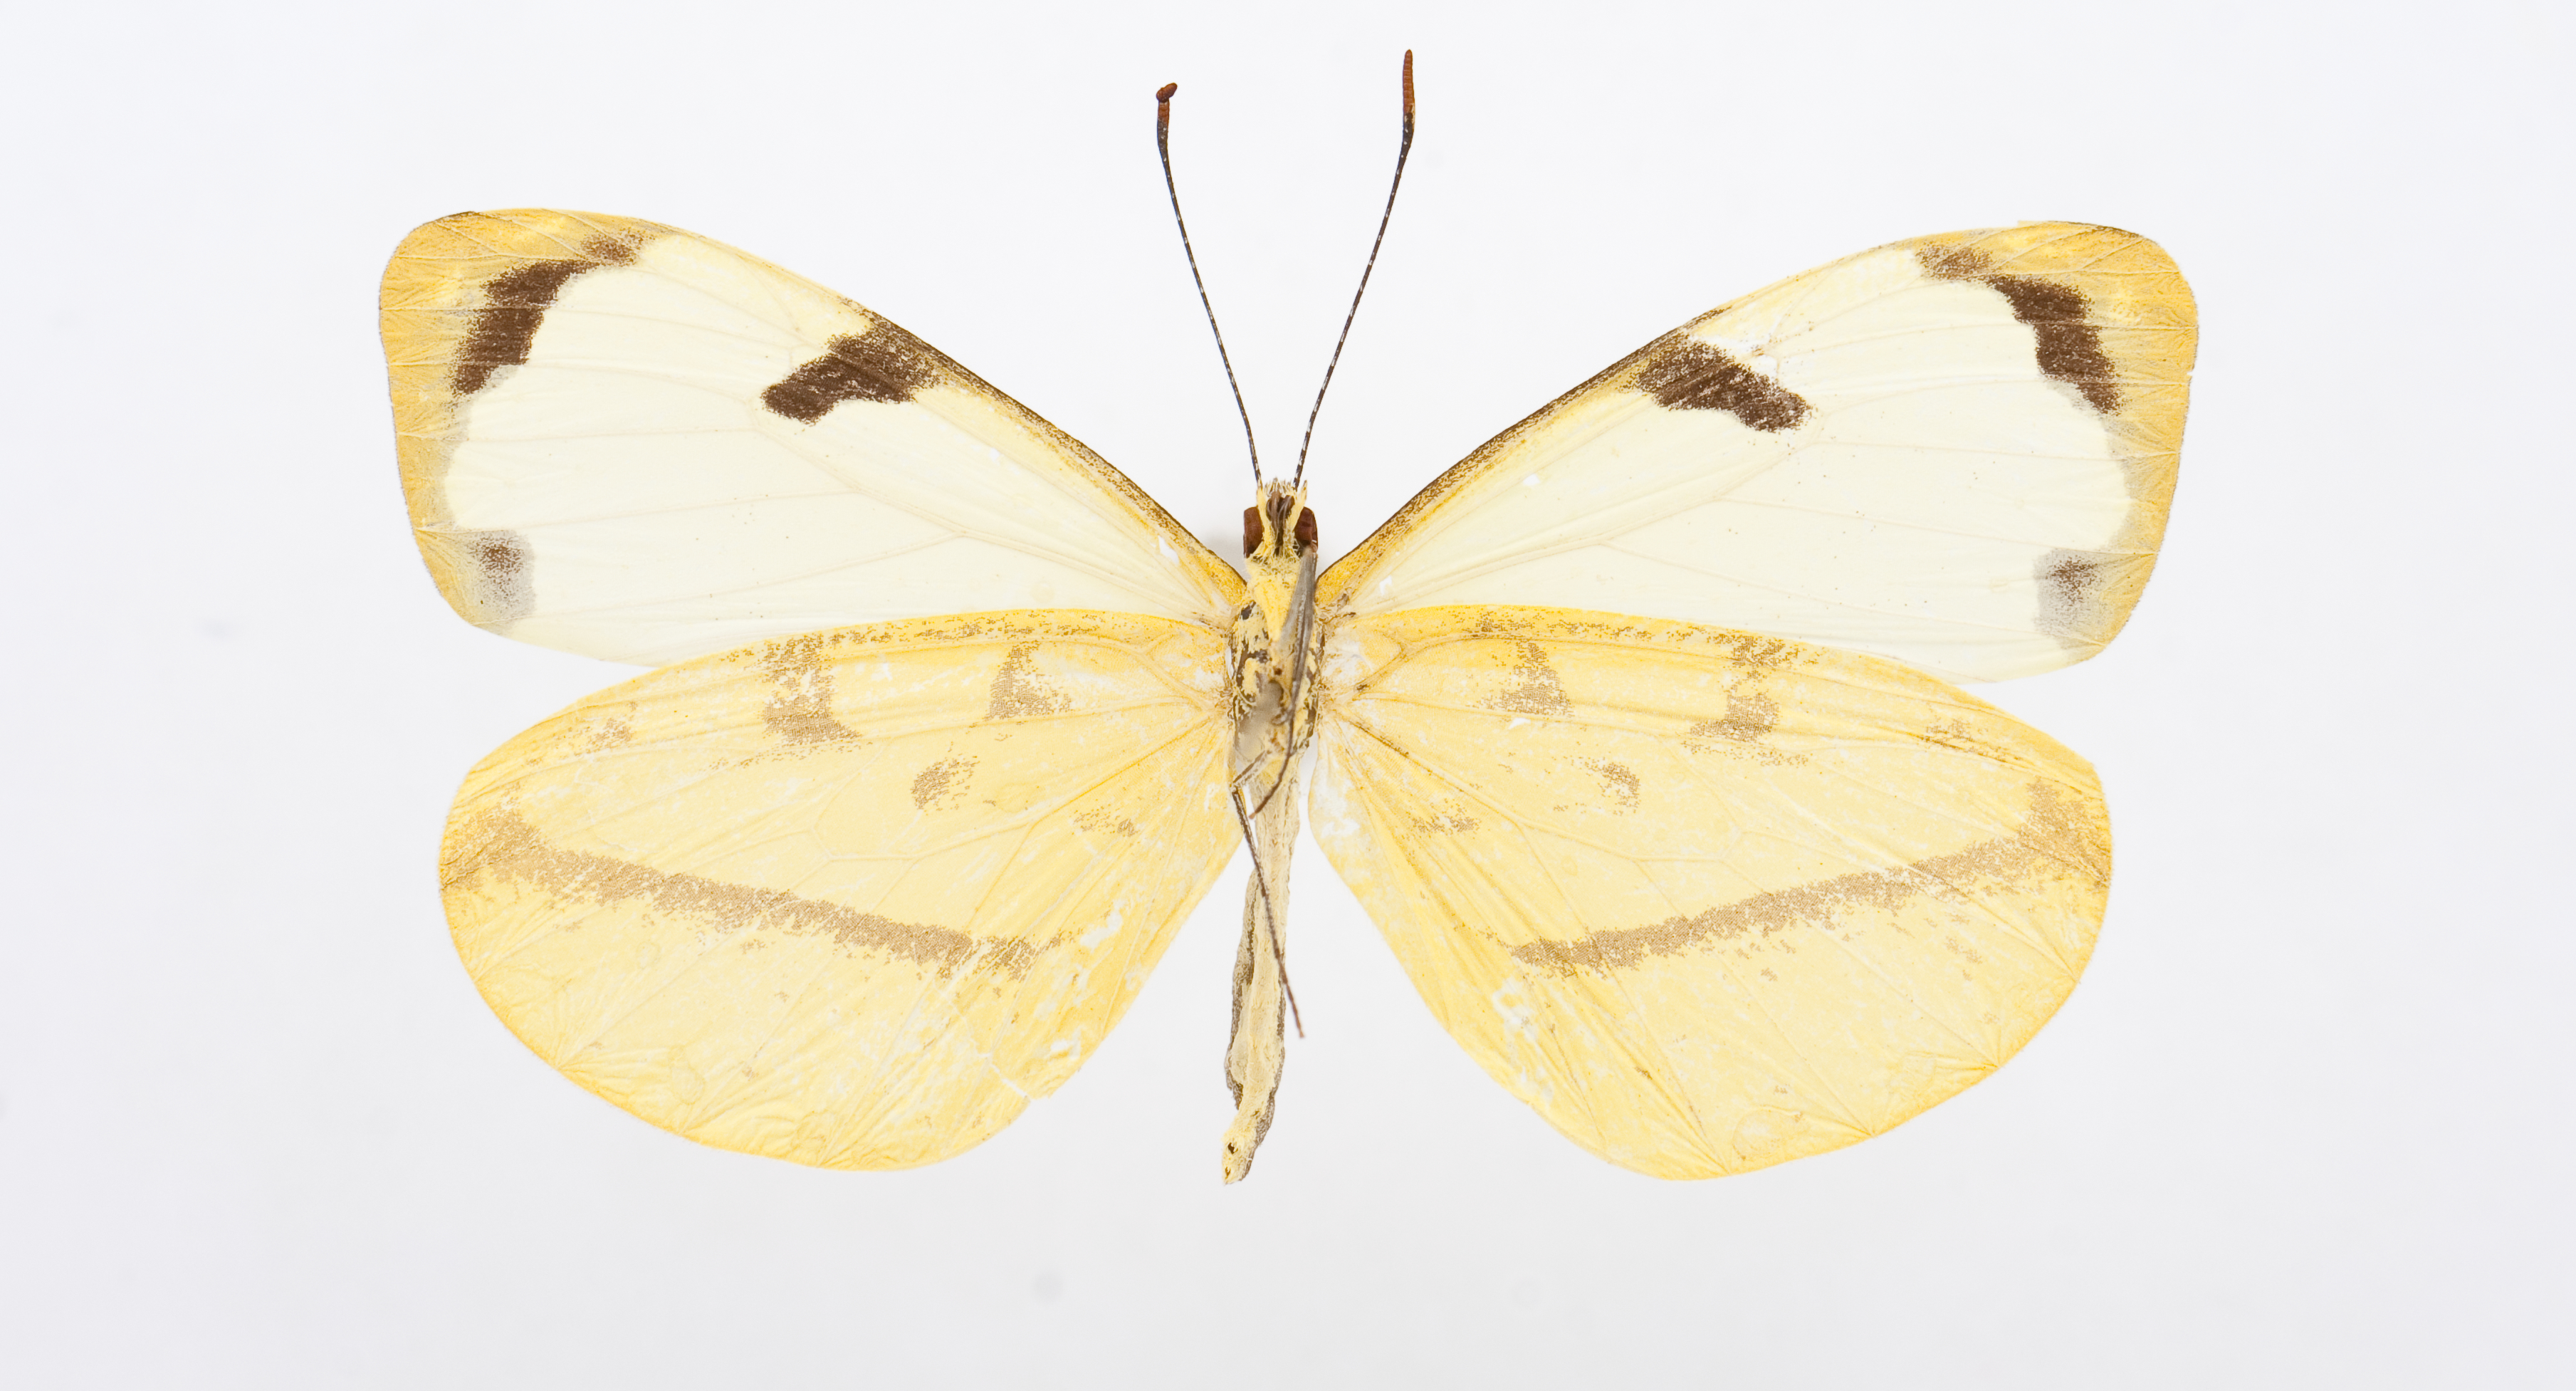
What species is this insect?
Enantia albania
